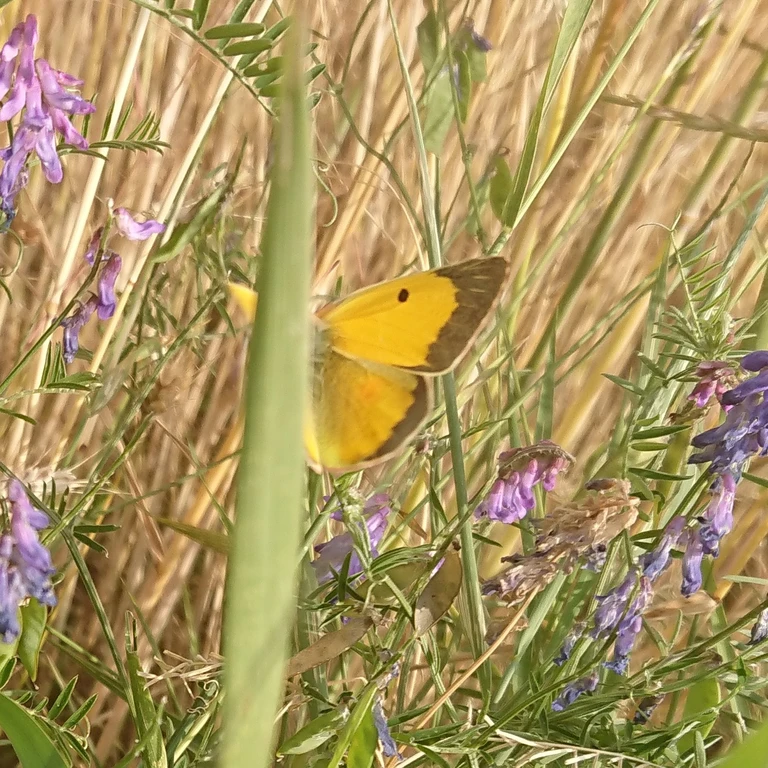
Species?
Colias croceus
